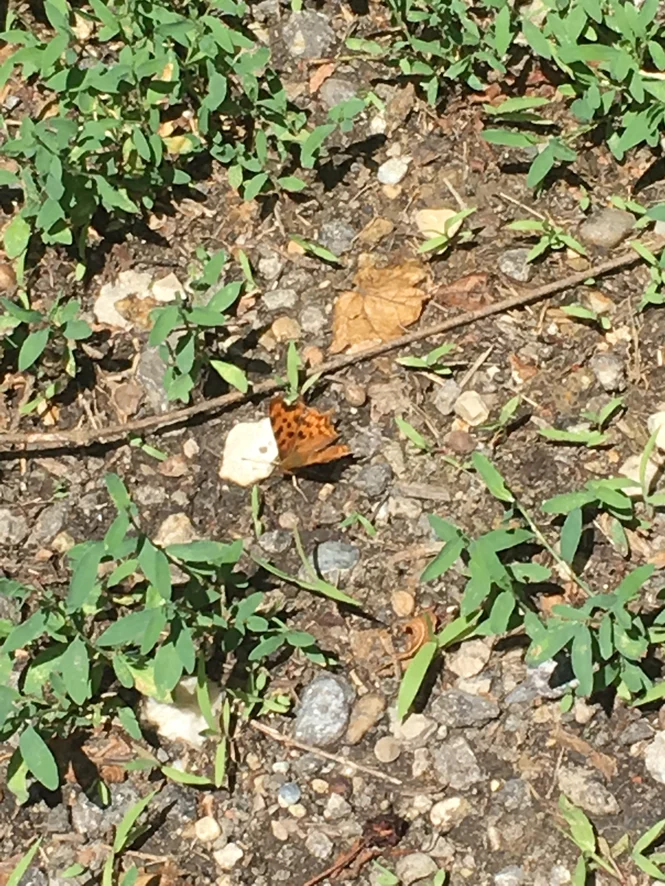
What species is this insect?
Polygonia c-album
